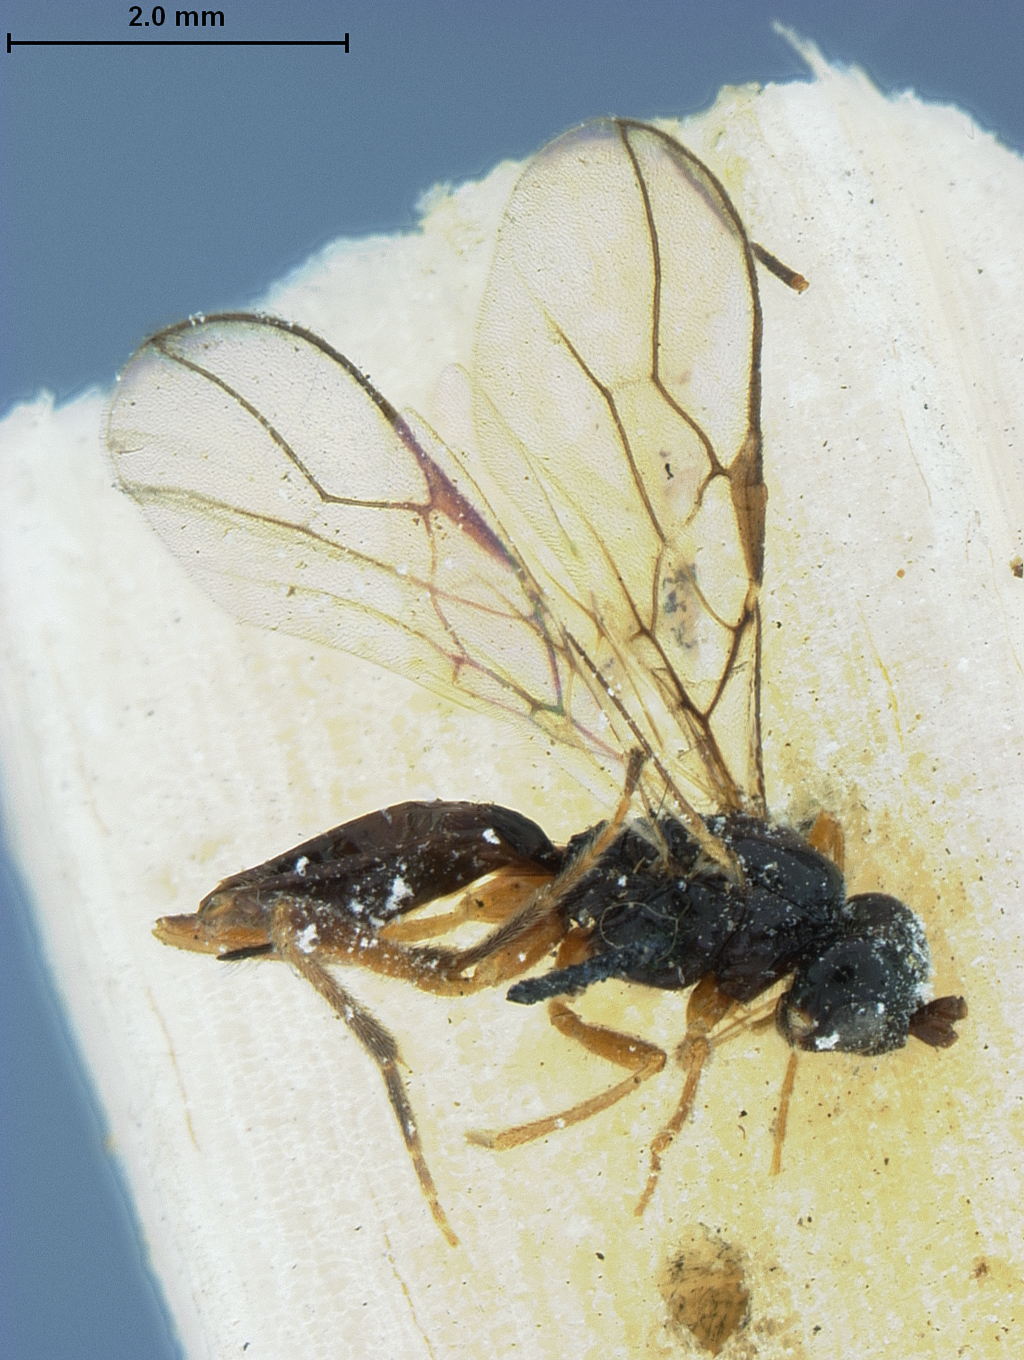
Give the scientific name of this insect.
Kahlia secunda
